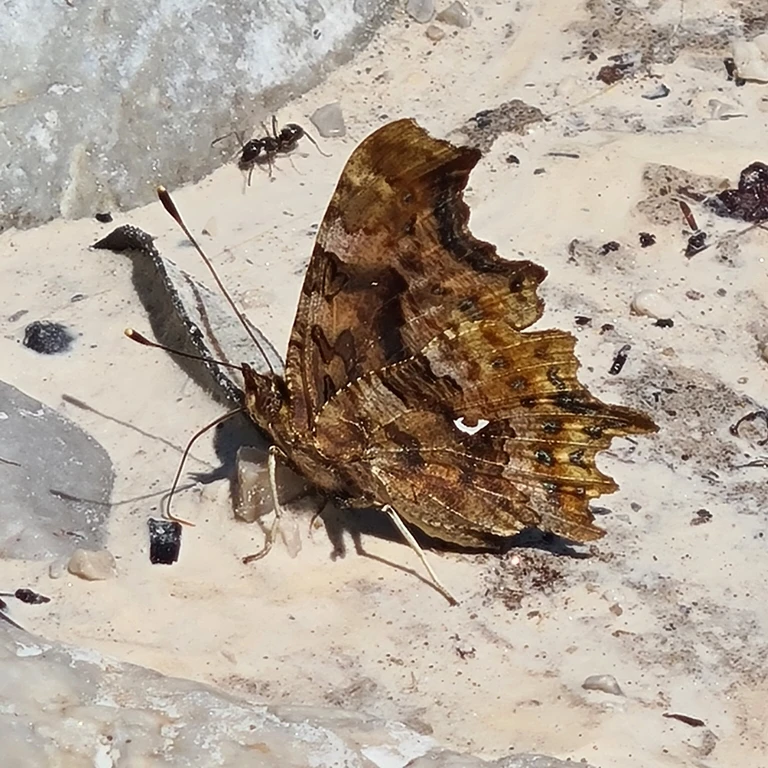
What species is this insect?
Polygonia c-album
